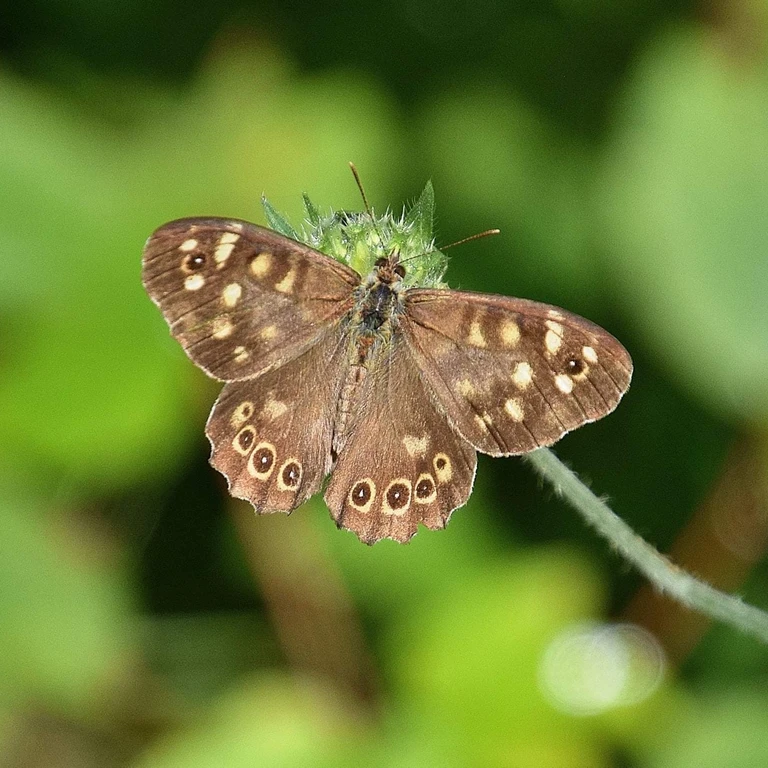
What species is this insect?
Pararge aegeria
